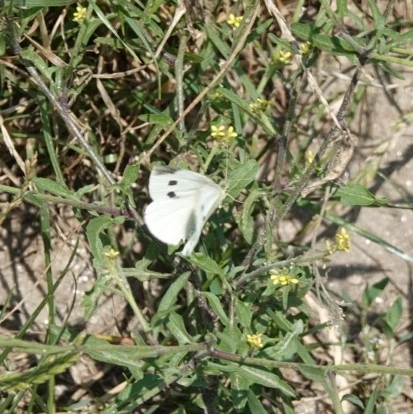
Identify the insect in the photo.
Pieris rapae
